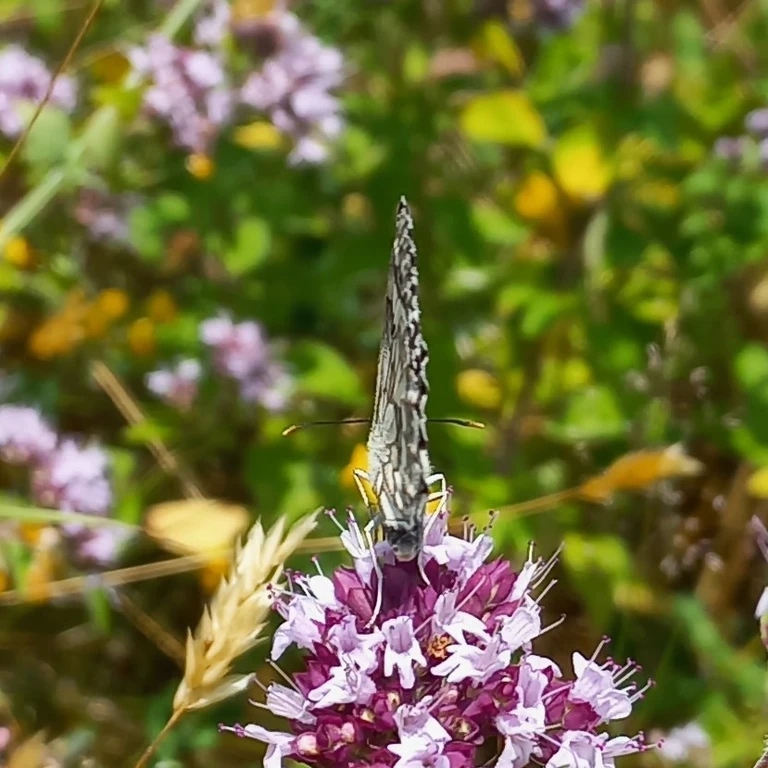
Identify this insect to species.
Melanargia galathea
